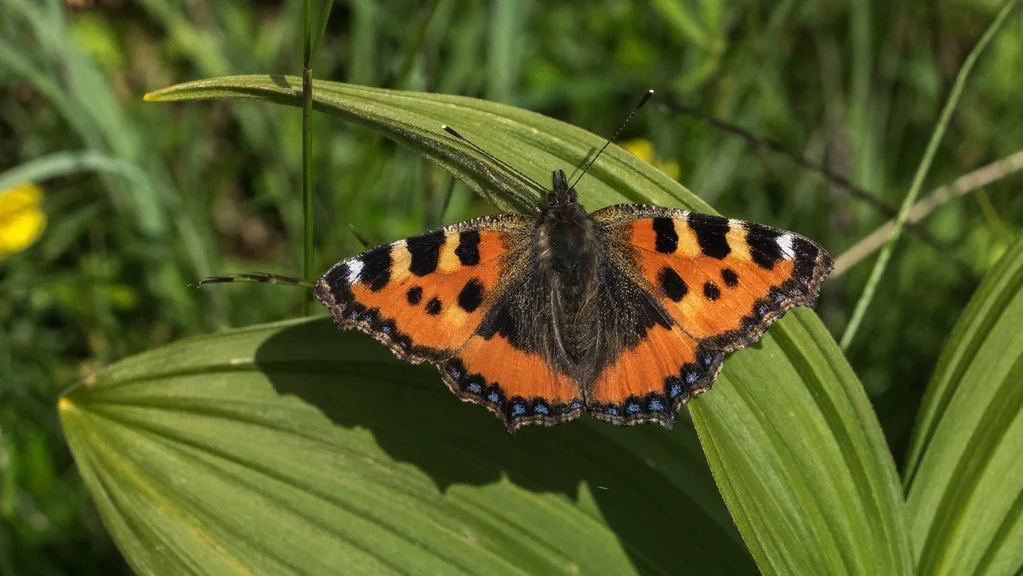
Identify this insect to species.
Aglais urticae
